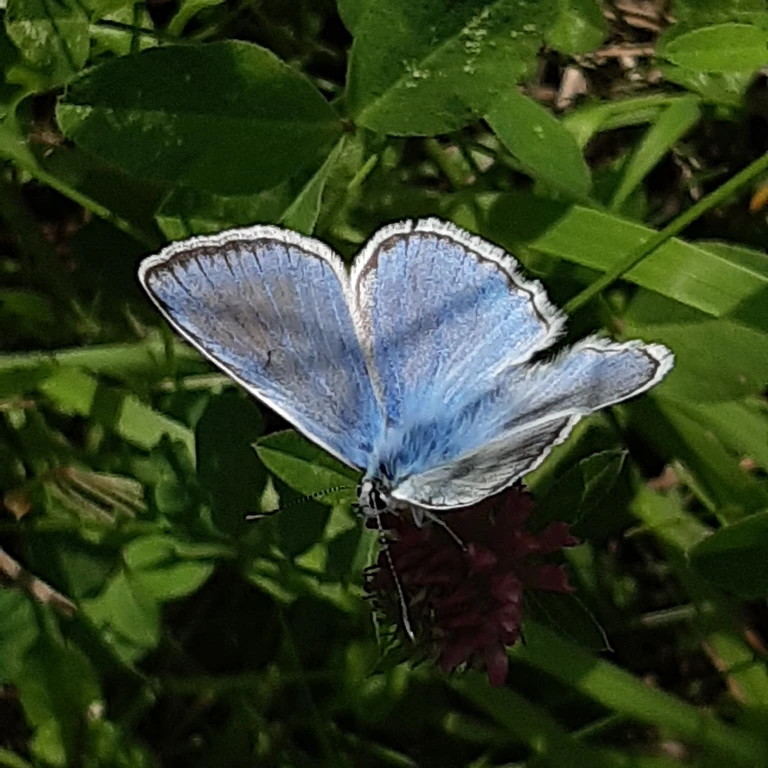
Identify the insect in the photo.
Polyommatus daphnis
